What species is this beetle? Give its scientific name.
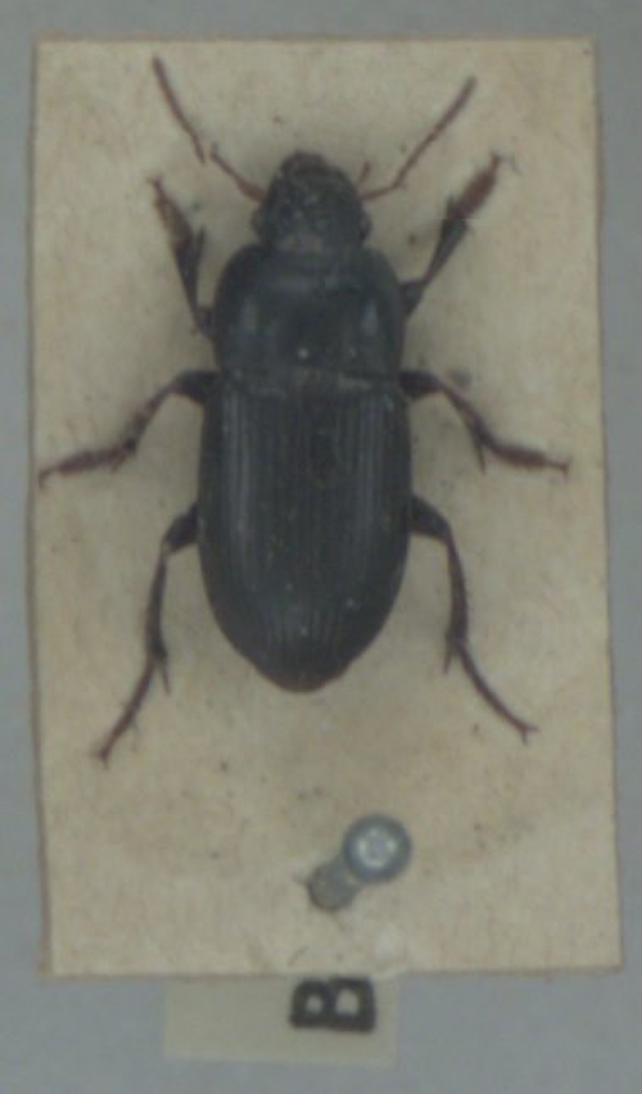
Harpalus tardus
